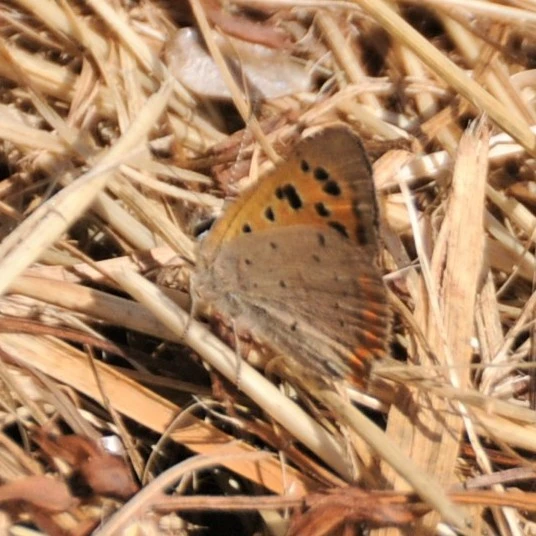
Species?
Lycaena phlaeas
